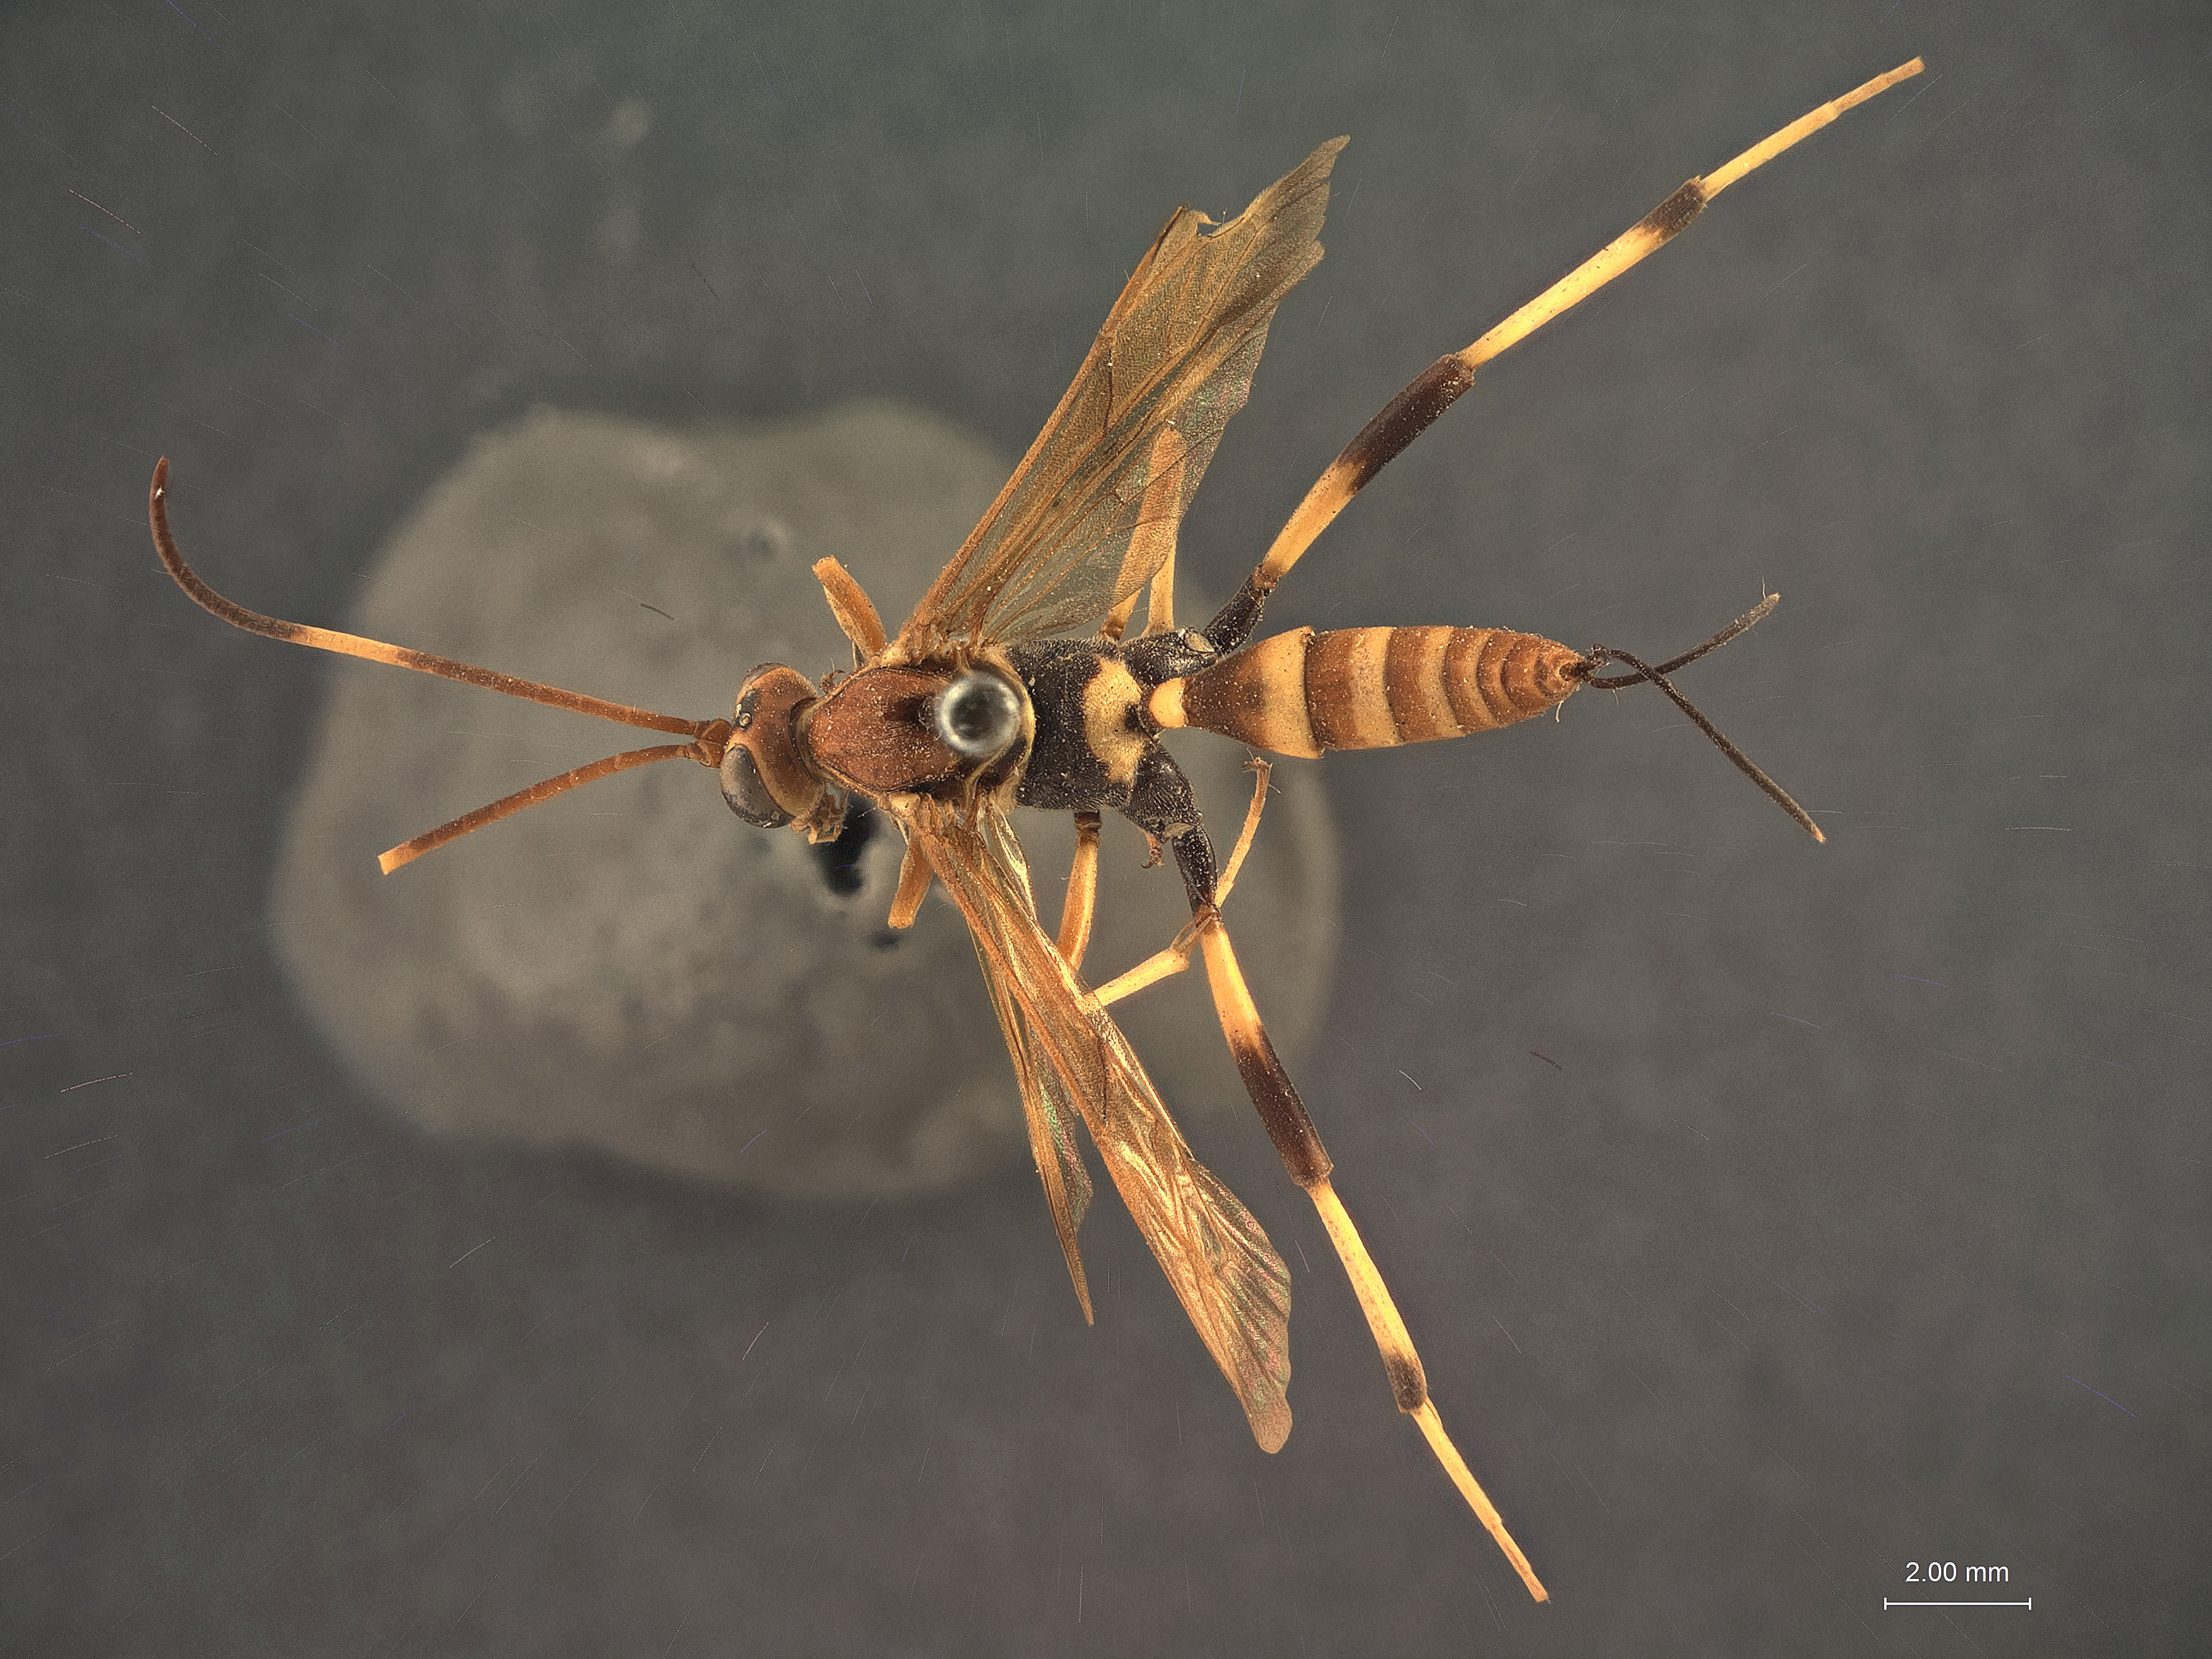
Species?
Acroricnus tricolor
